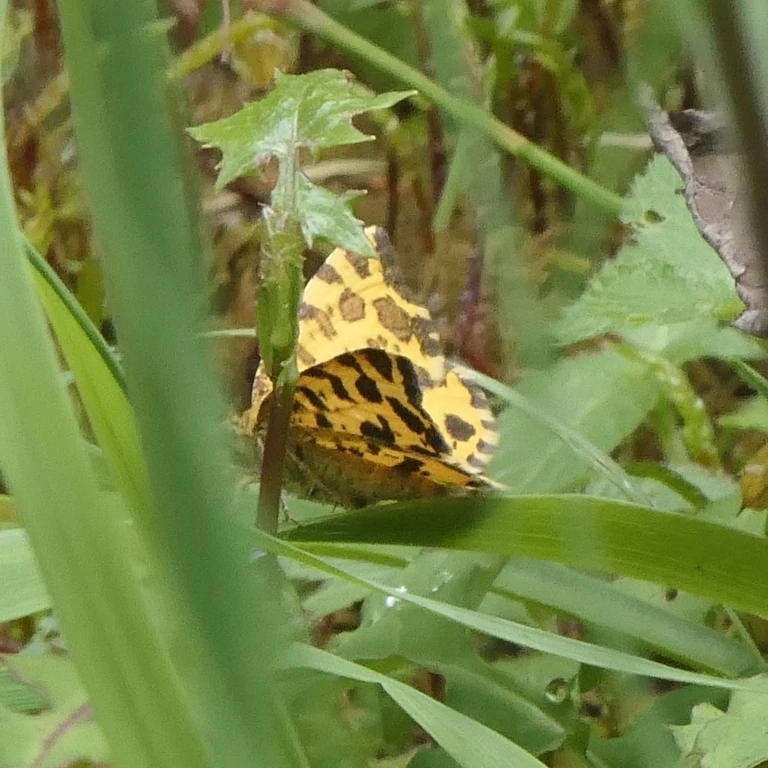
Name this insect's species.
Pseudopanthera macularia
